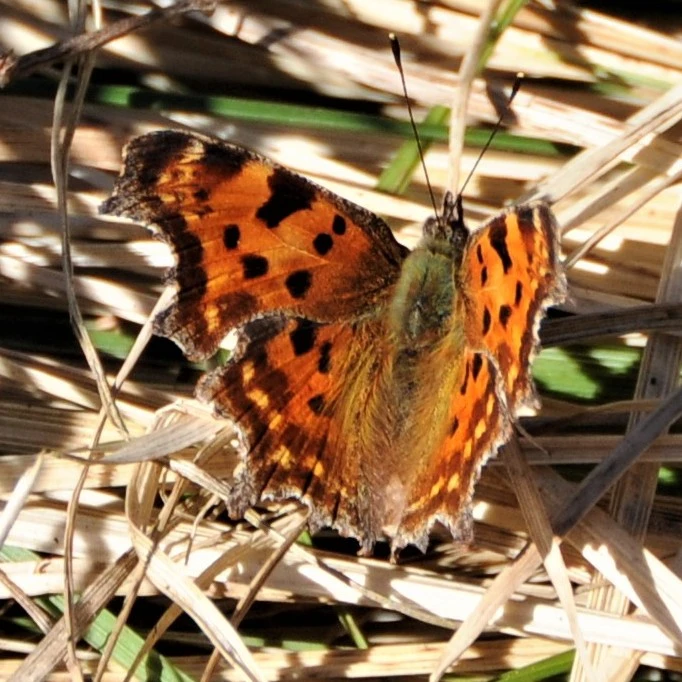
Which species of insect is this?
Polygonia c-album
